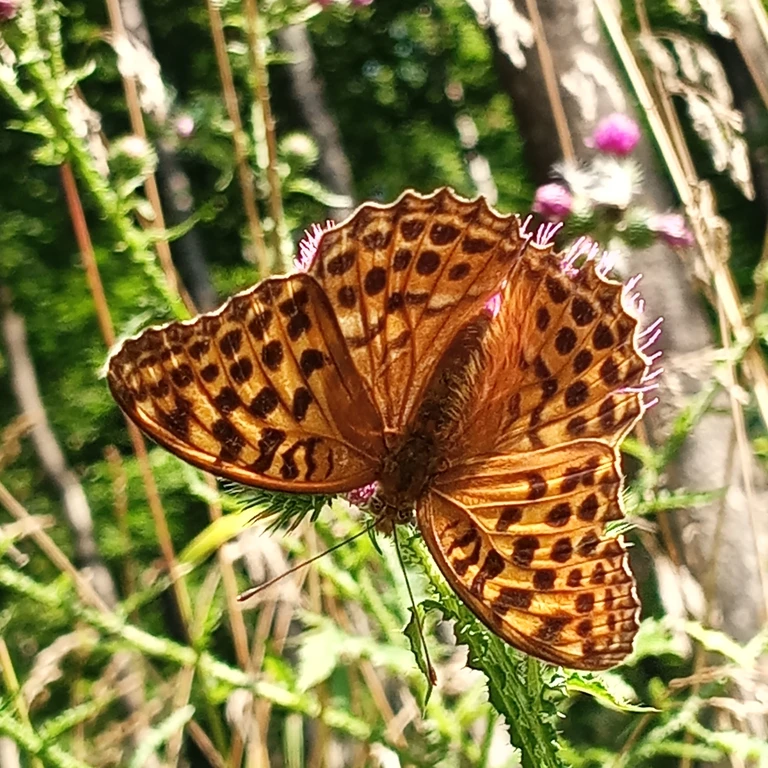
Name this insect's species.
Argynnis paphia
